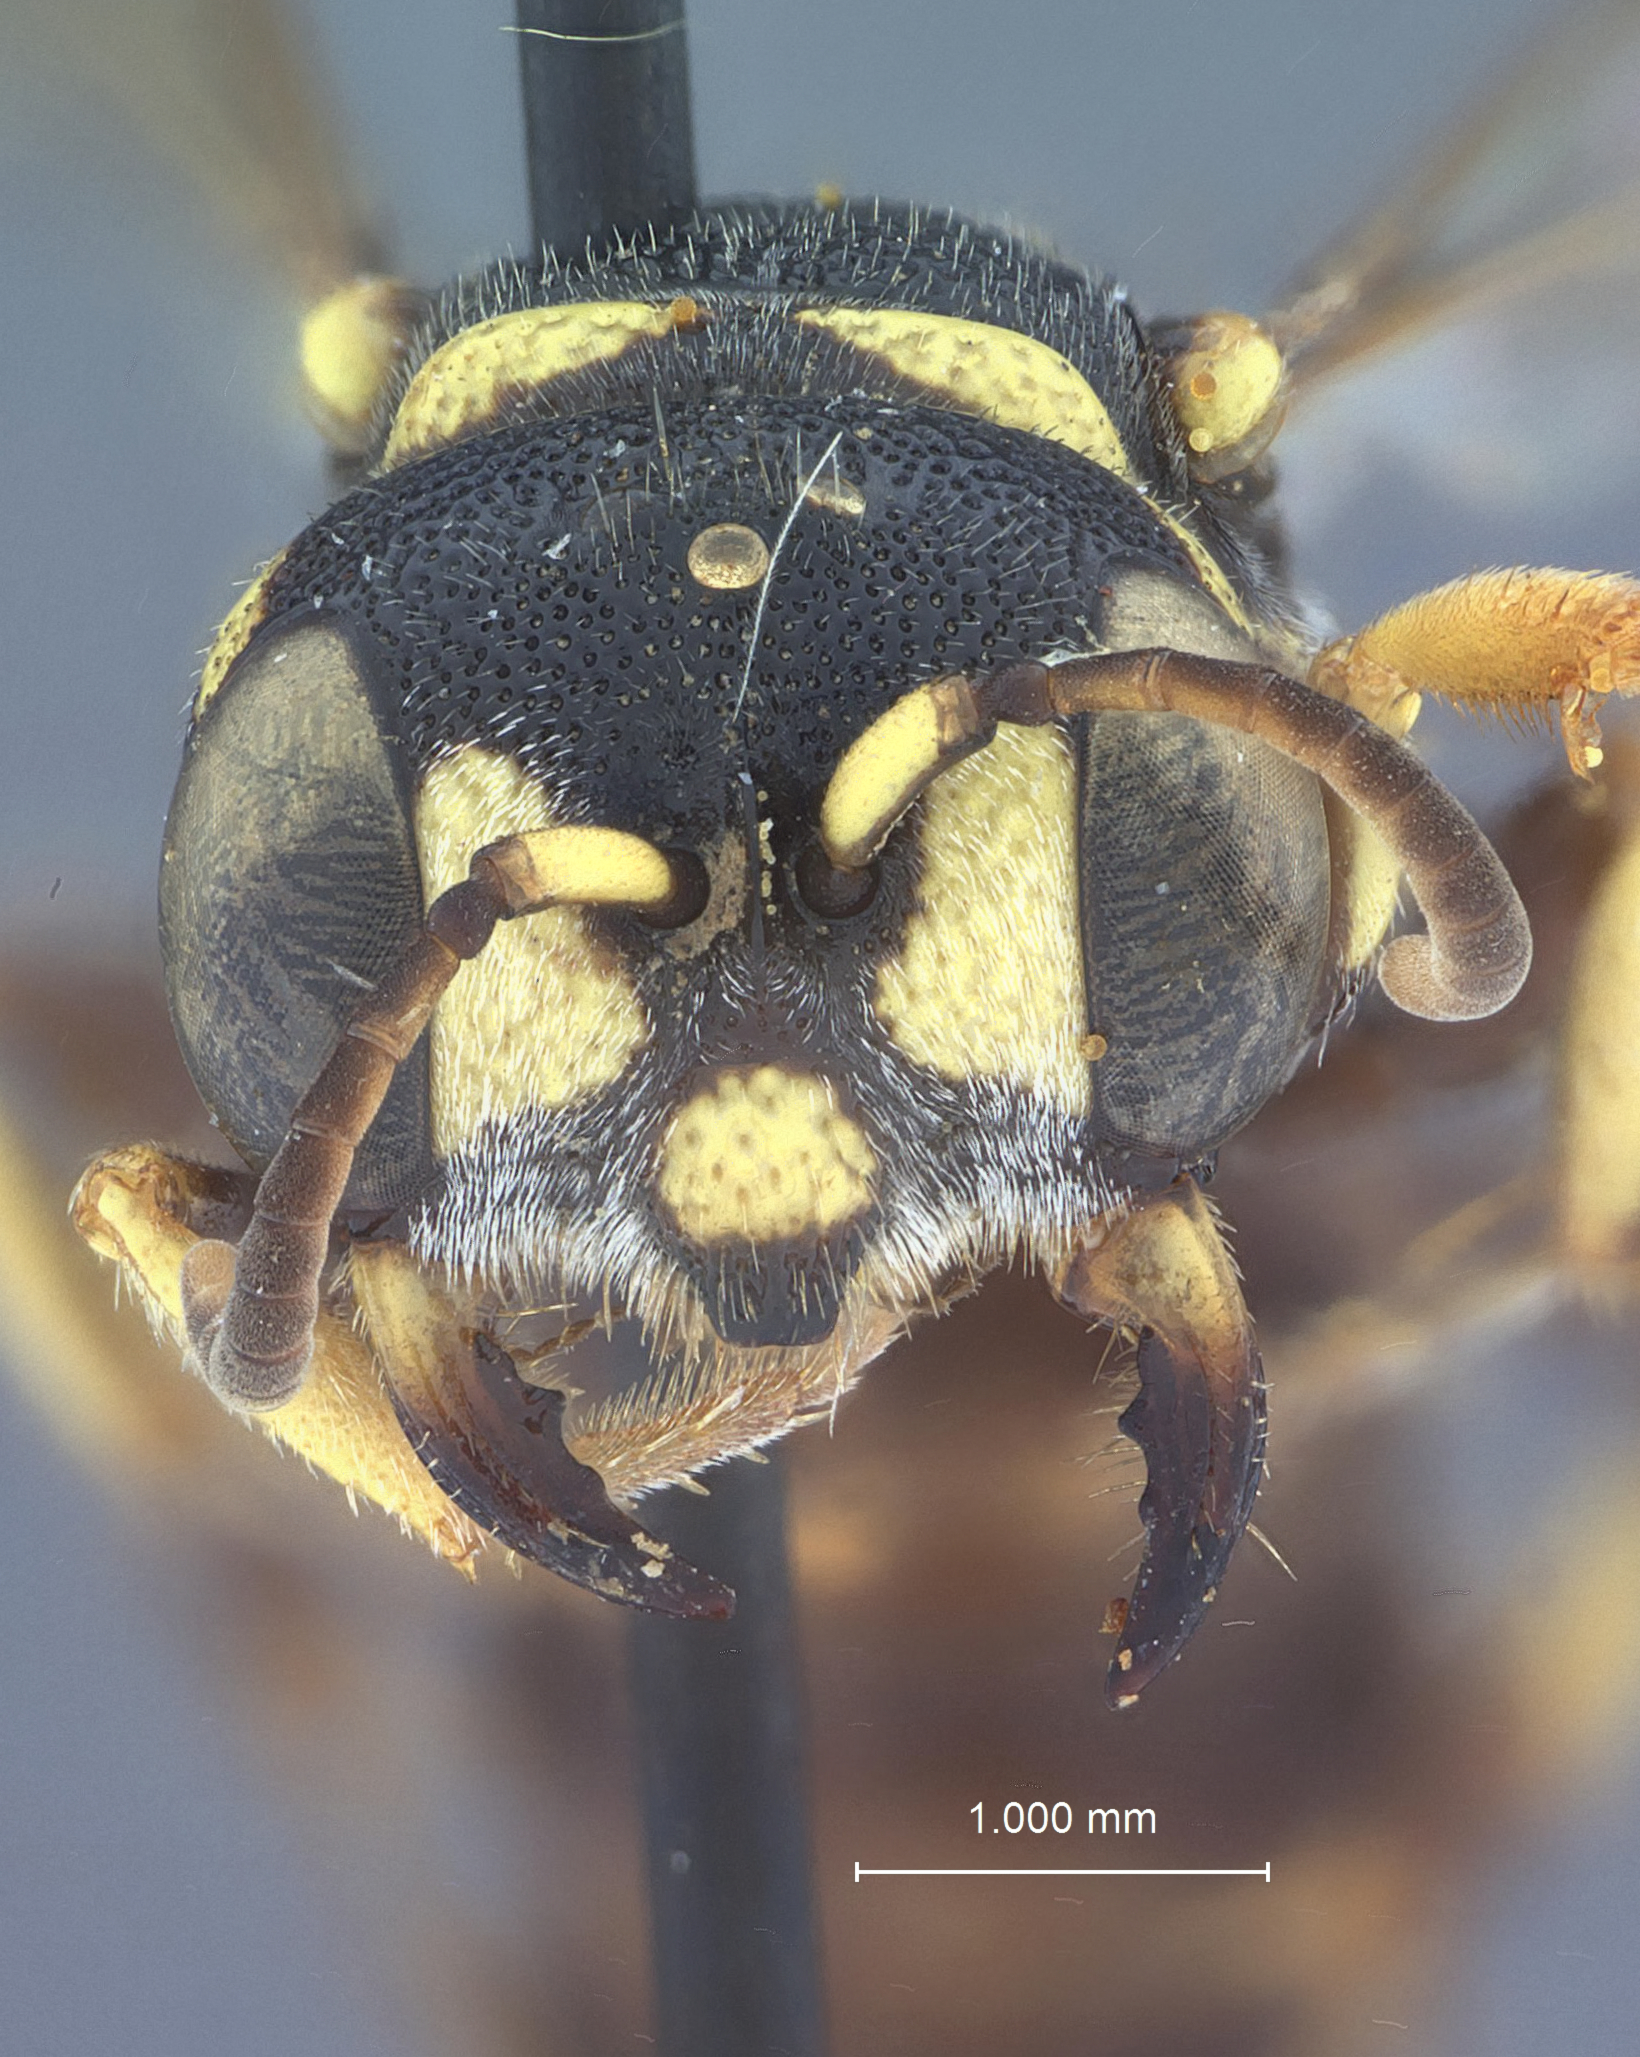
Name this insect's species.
Cerceris krombeini
